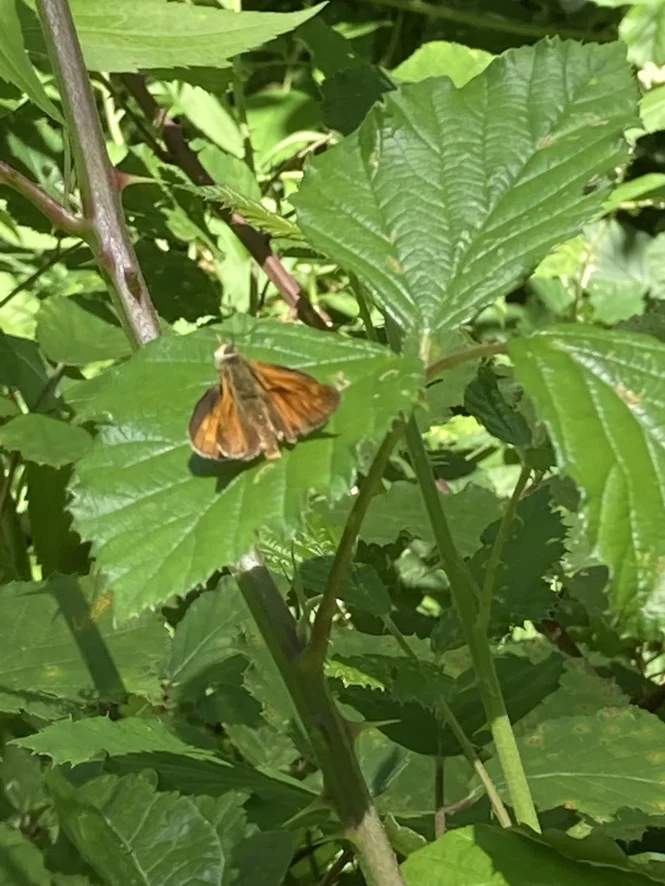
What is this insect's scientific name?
Ochlodes sylvanus (also Ochlodes venata)
